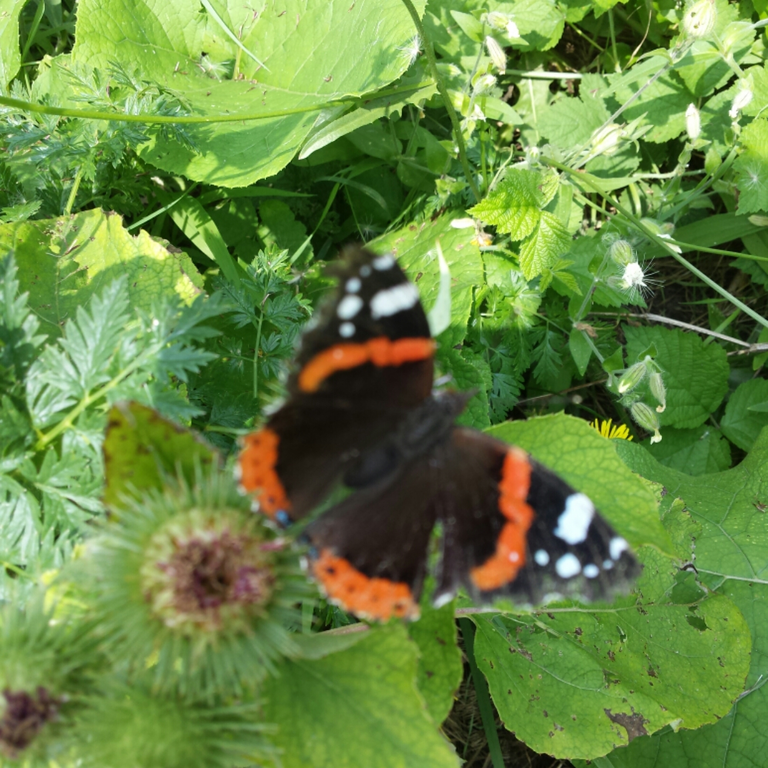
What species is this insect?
Vanessa atalanta
